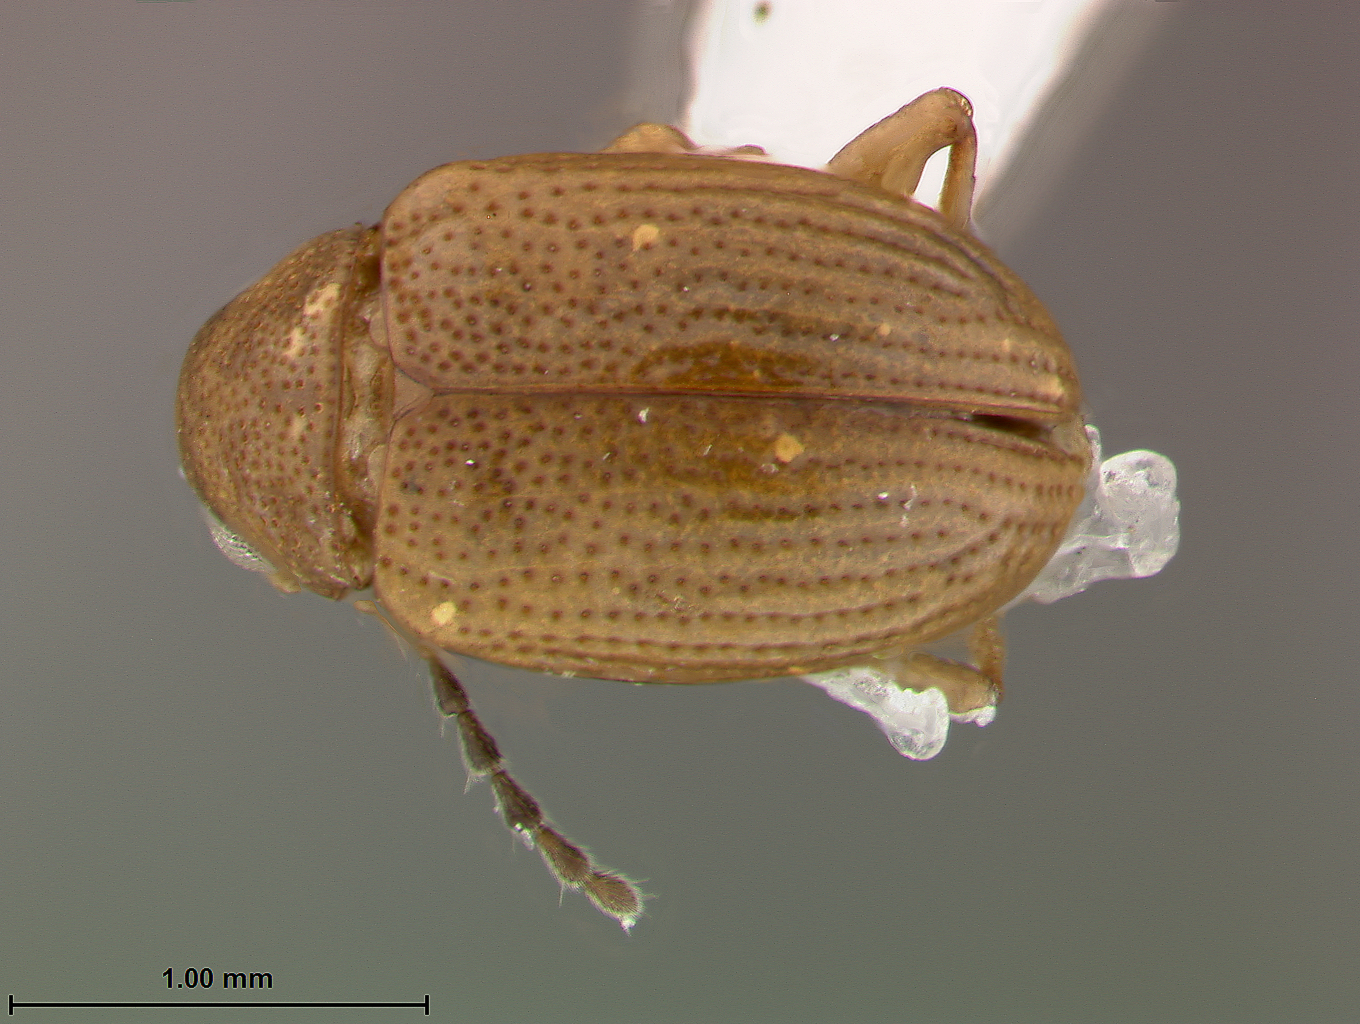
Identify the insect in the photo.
Alethaxius dominicae
